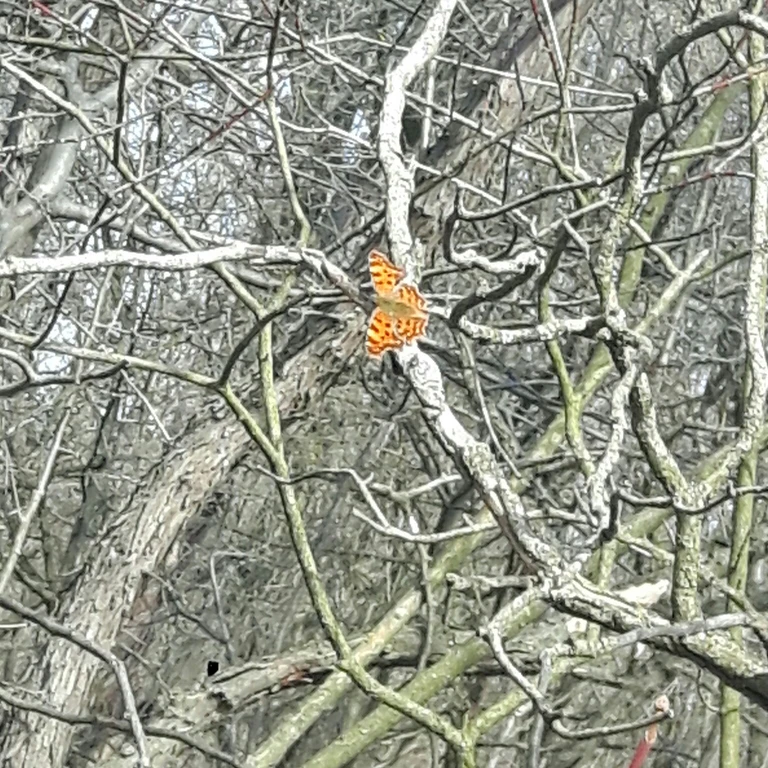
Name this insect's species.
Polygonia c-album
